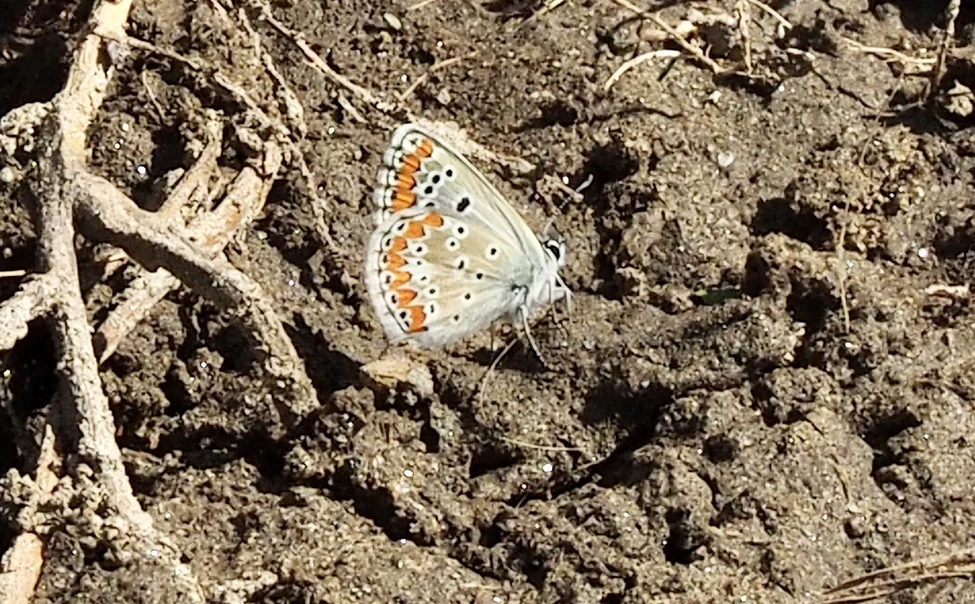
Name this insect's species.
Aricia agestis/artaxerxes
